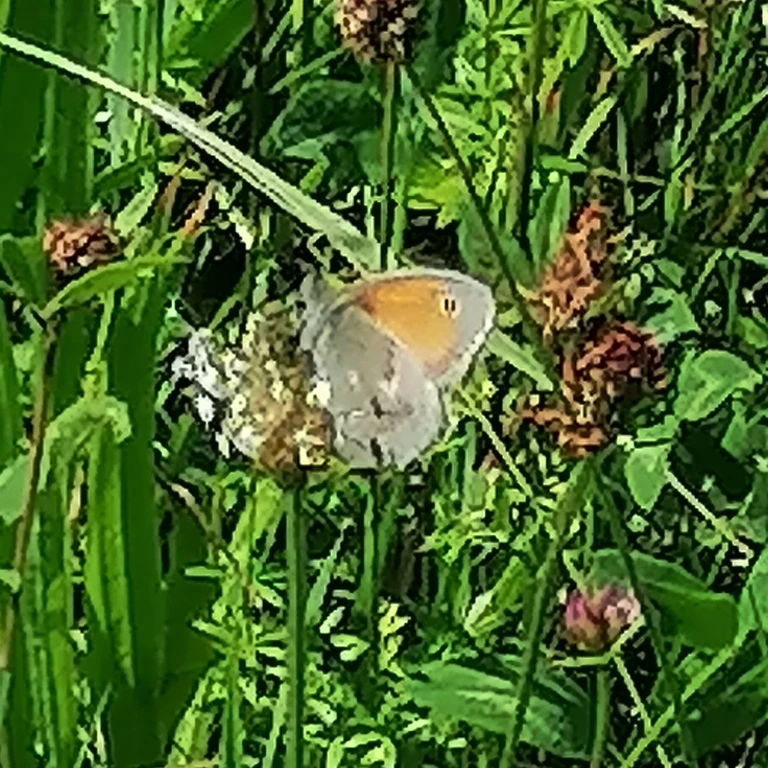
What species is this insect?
Coenonympha pamphilus
